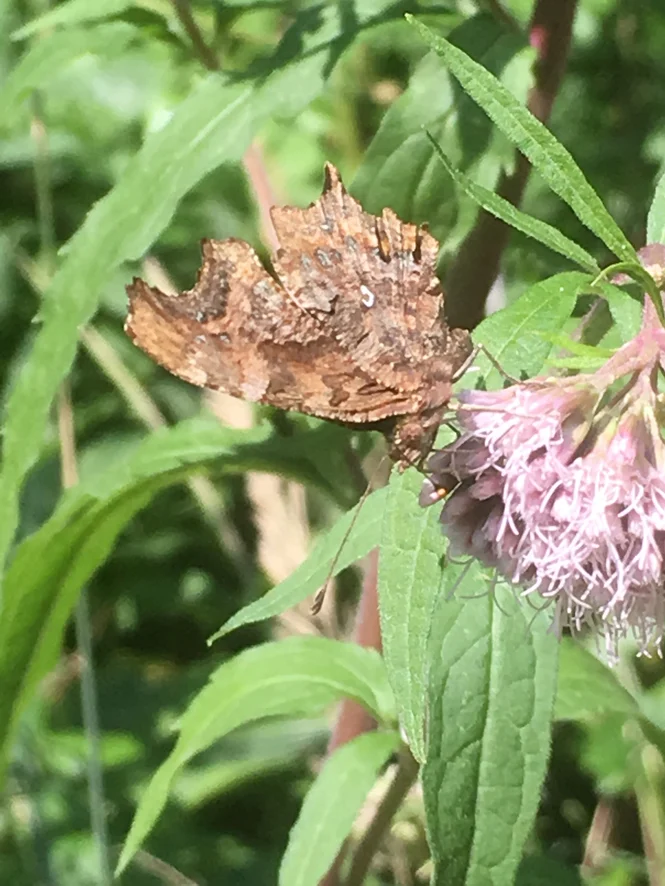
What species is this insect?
Polygonia c-album
